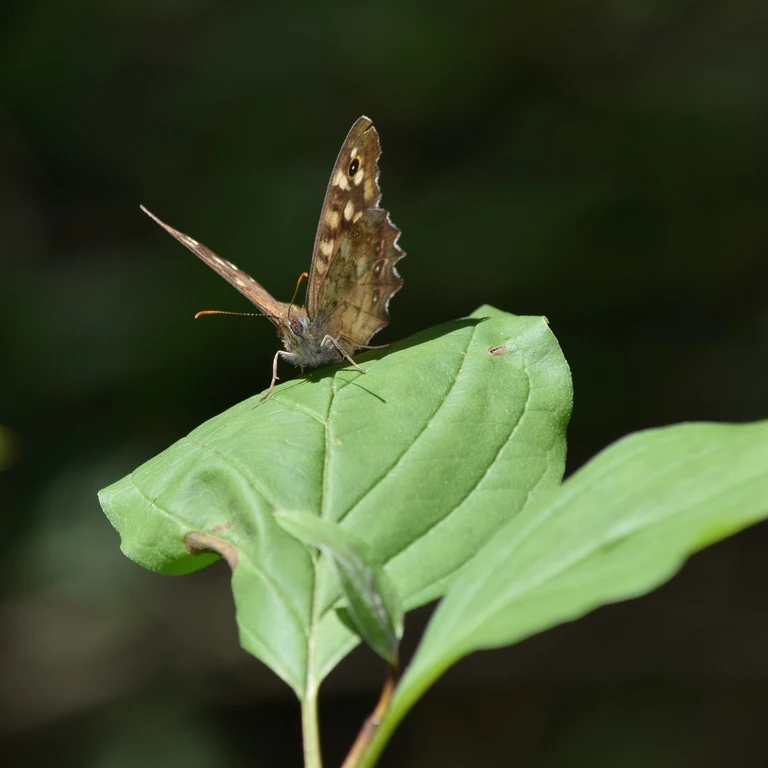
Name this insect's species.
Pararge aegeria
